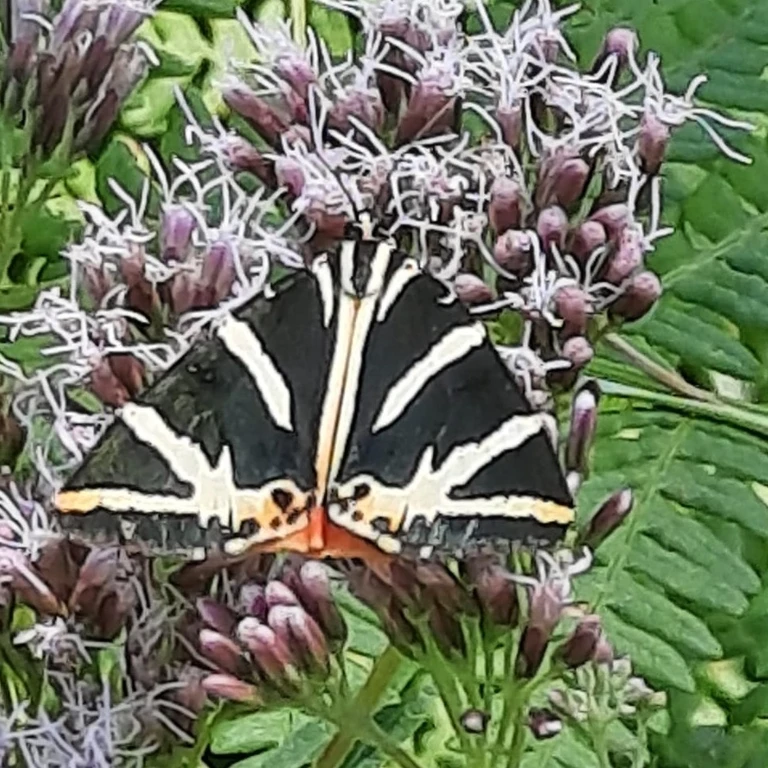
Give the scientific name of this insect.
Euplagia quadripunctaria
